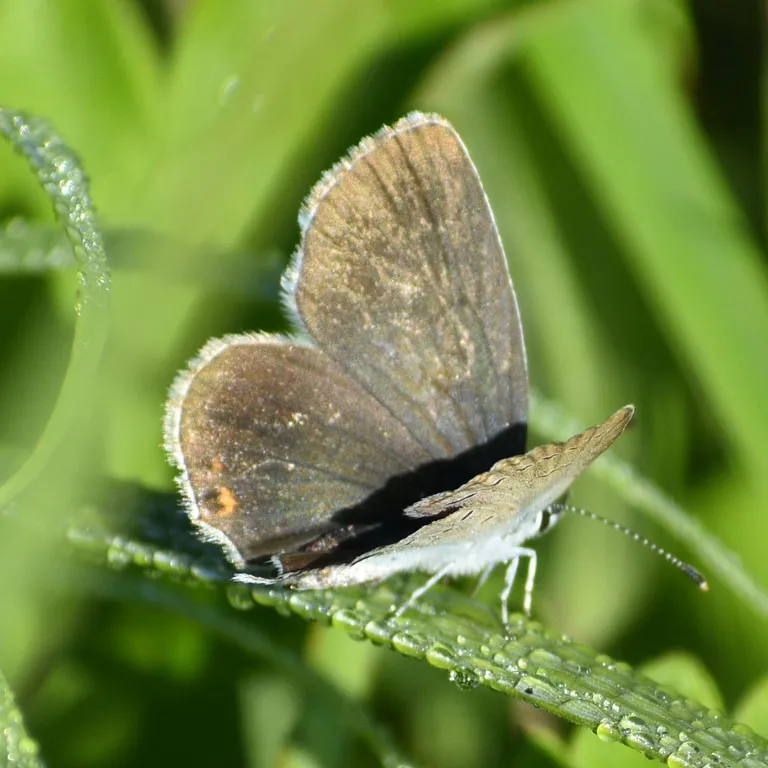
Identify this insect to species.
Cupido argiades (also Elkalyce argiades)
